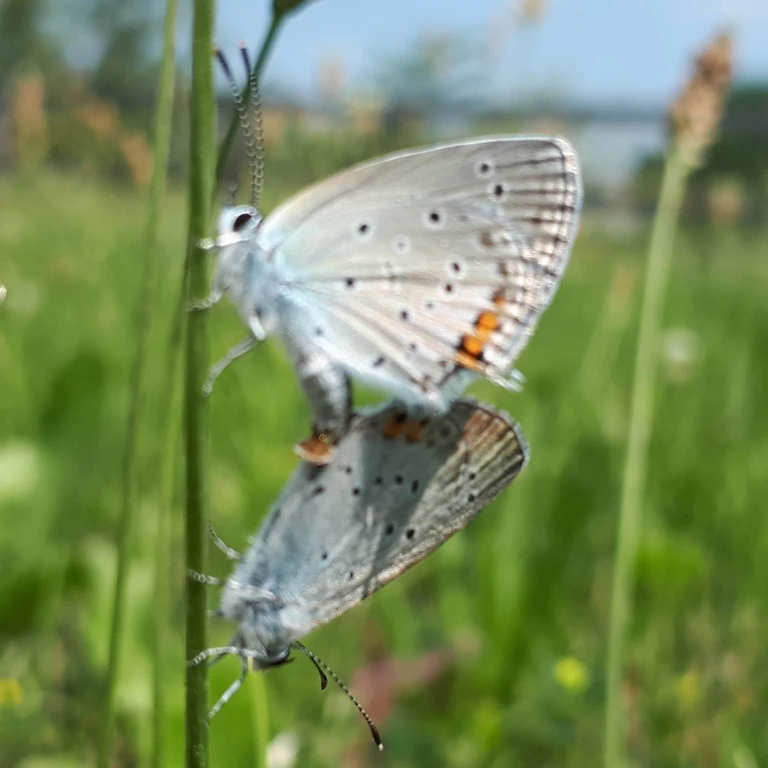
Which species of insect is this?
Cupido argiades (also Elkalyce argiades)
